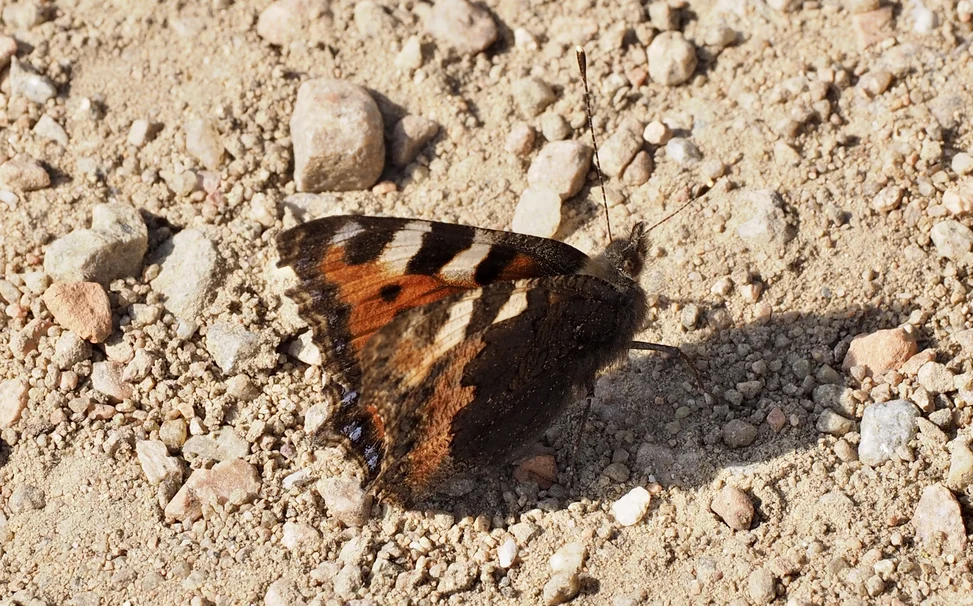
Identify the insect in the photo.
Aglais urticae
